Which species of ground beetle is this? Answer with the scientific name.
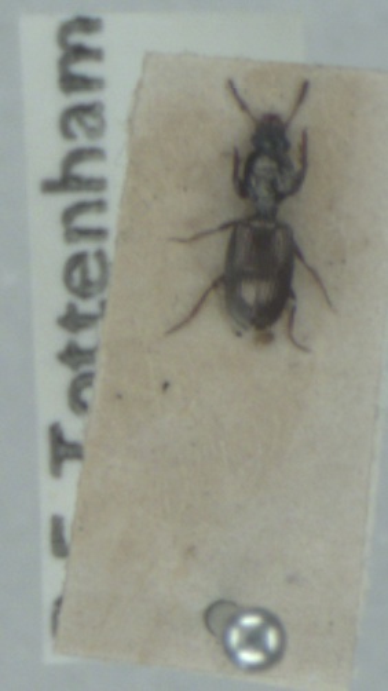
Dyschirius impunctipennis
